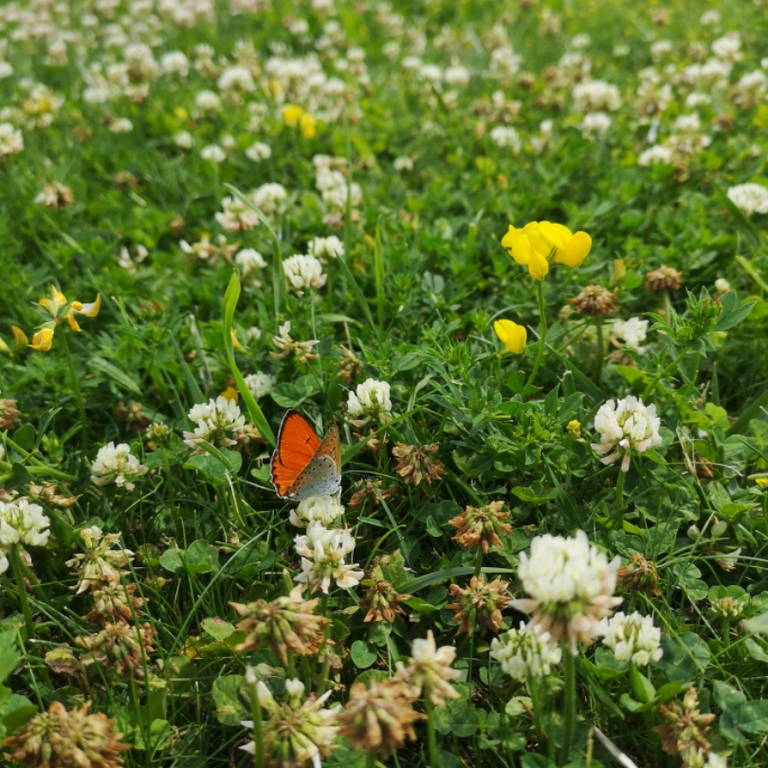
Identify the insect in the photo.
Lycaena dispar
